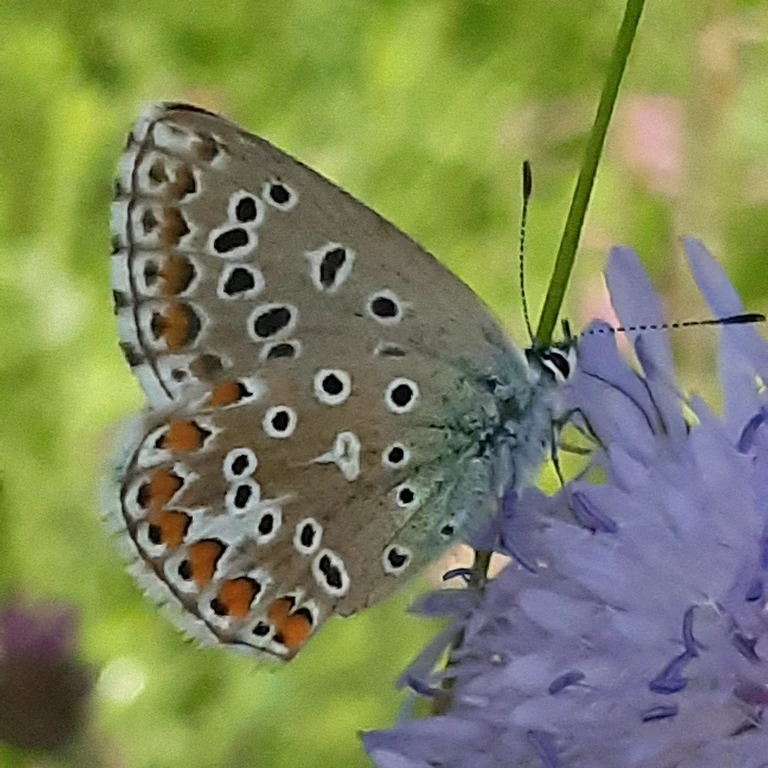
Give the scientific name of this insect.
Lysandra bellargus
